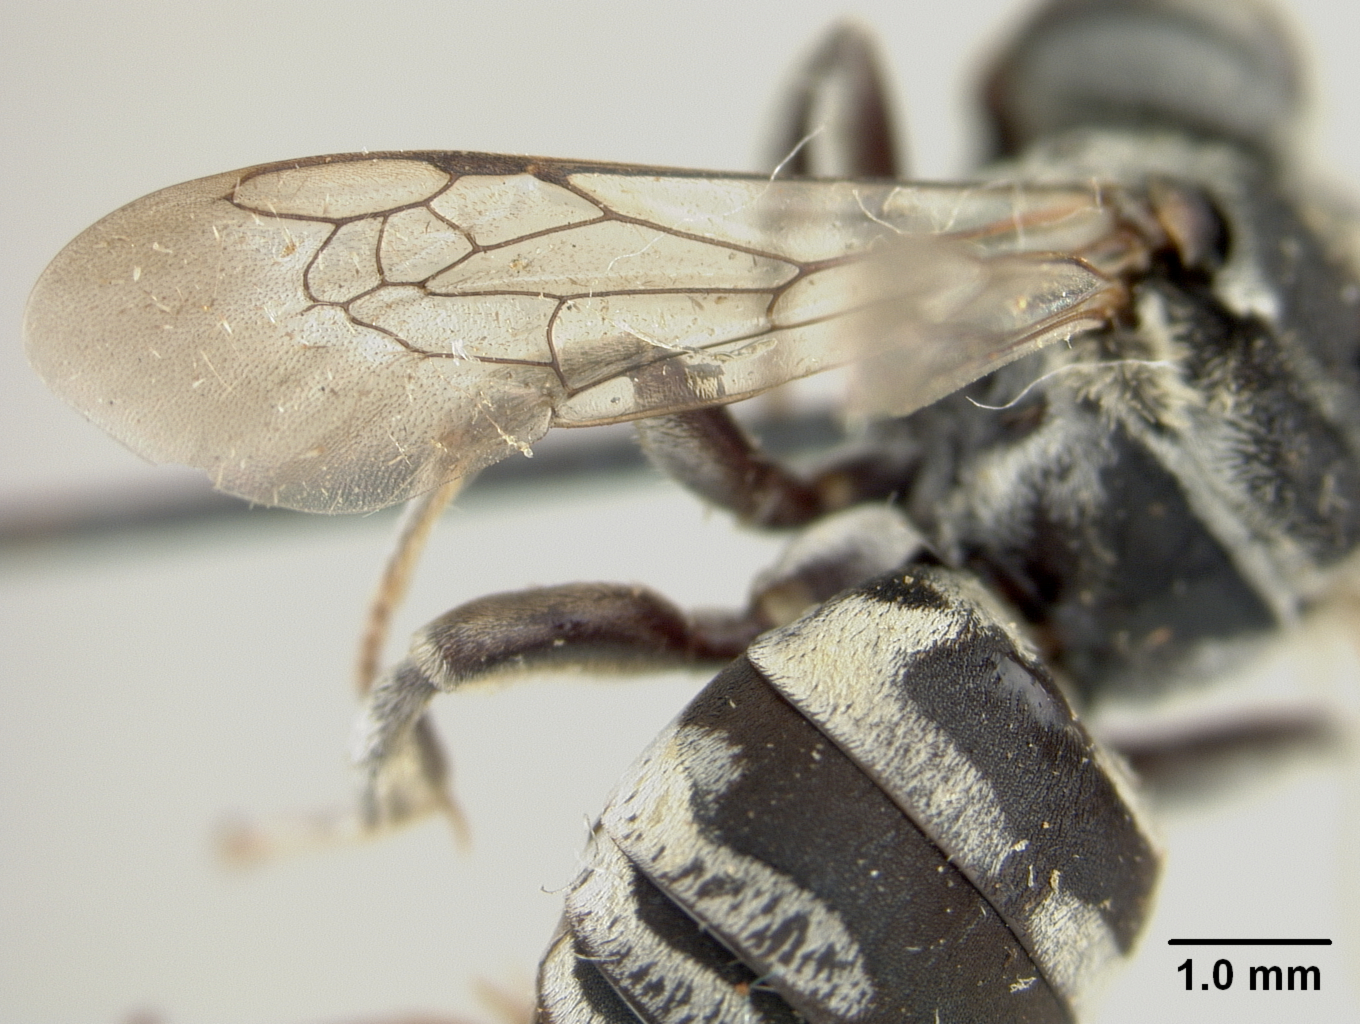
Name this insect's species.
Triepeolus banksi
